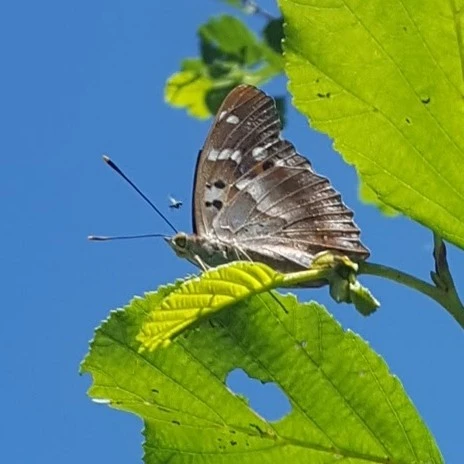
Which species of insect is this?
Apatura ilia
